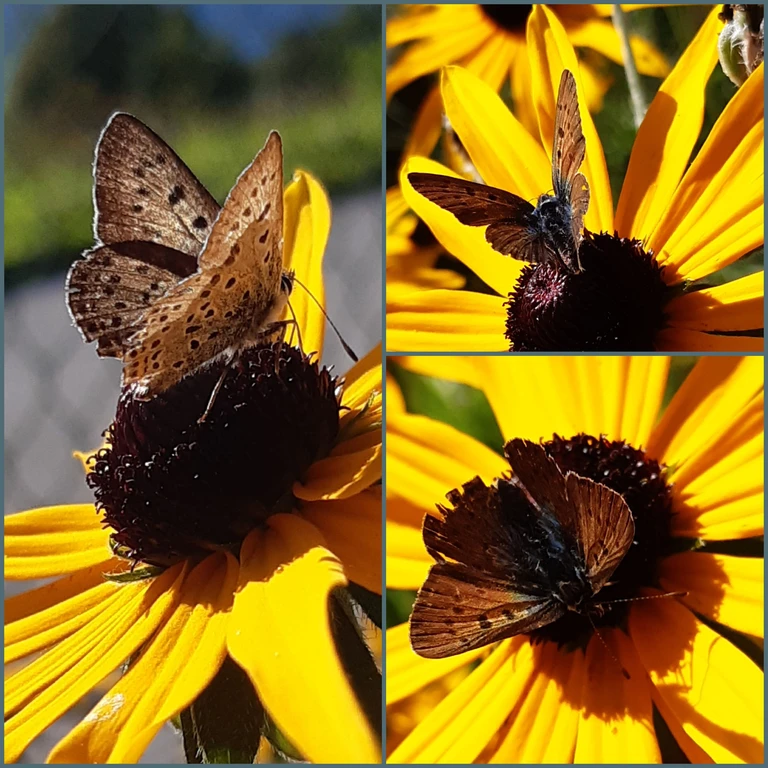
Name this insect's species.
Lycaena tityrus (also Loweia tityrus)
